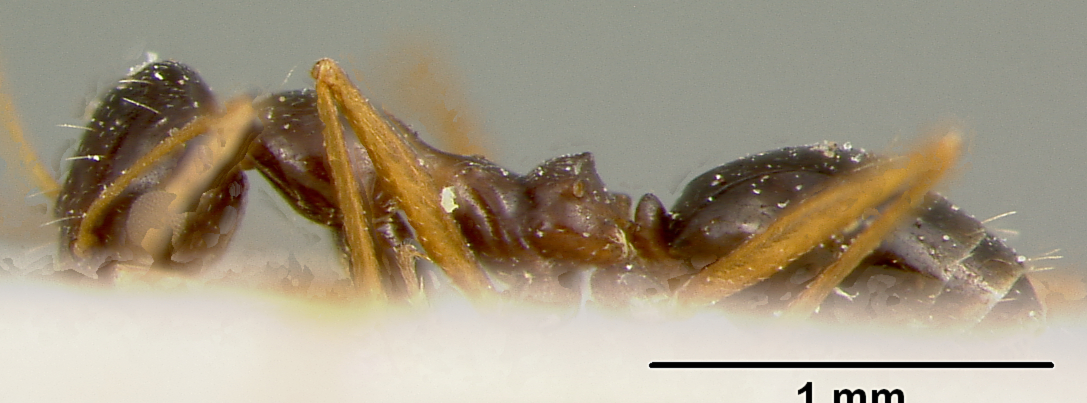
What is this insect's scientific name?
Acantholepis ajjer
